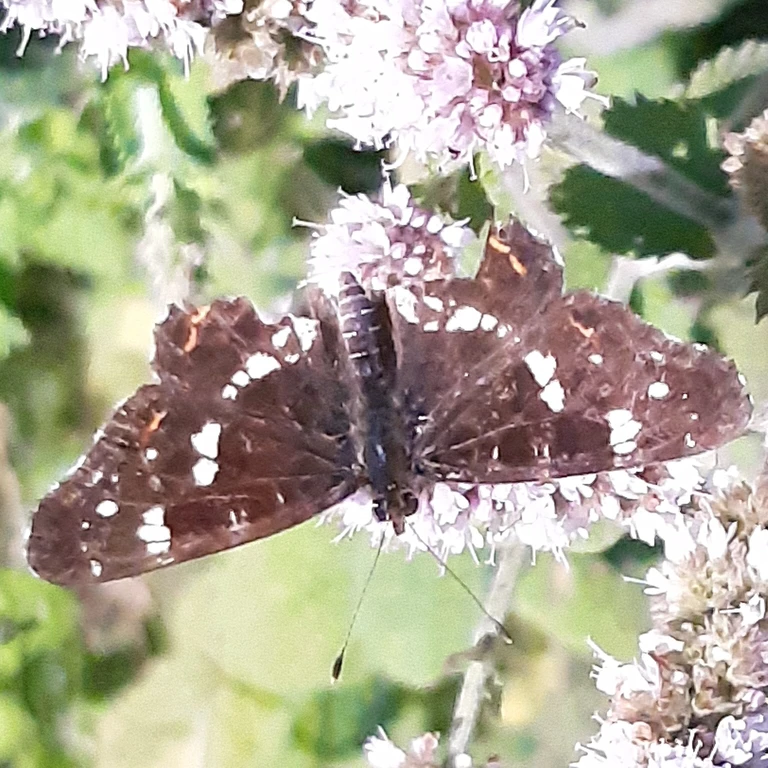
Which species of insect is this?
Araschnia levana
